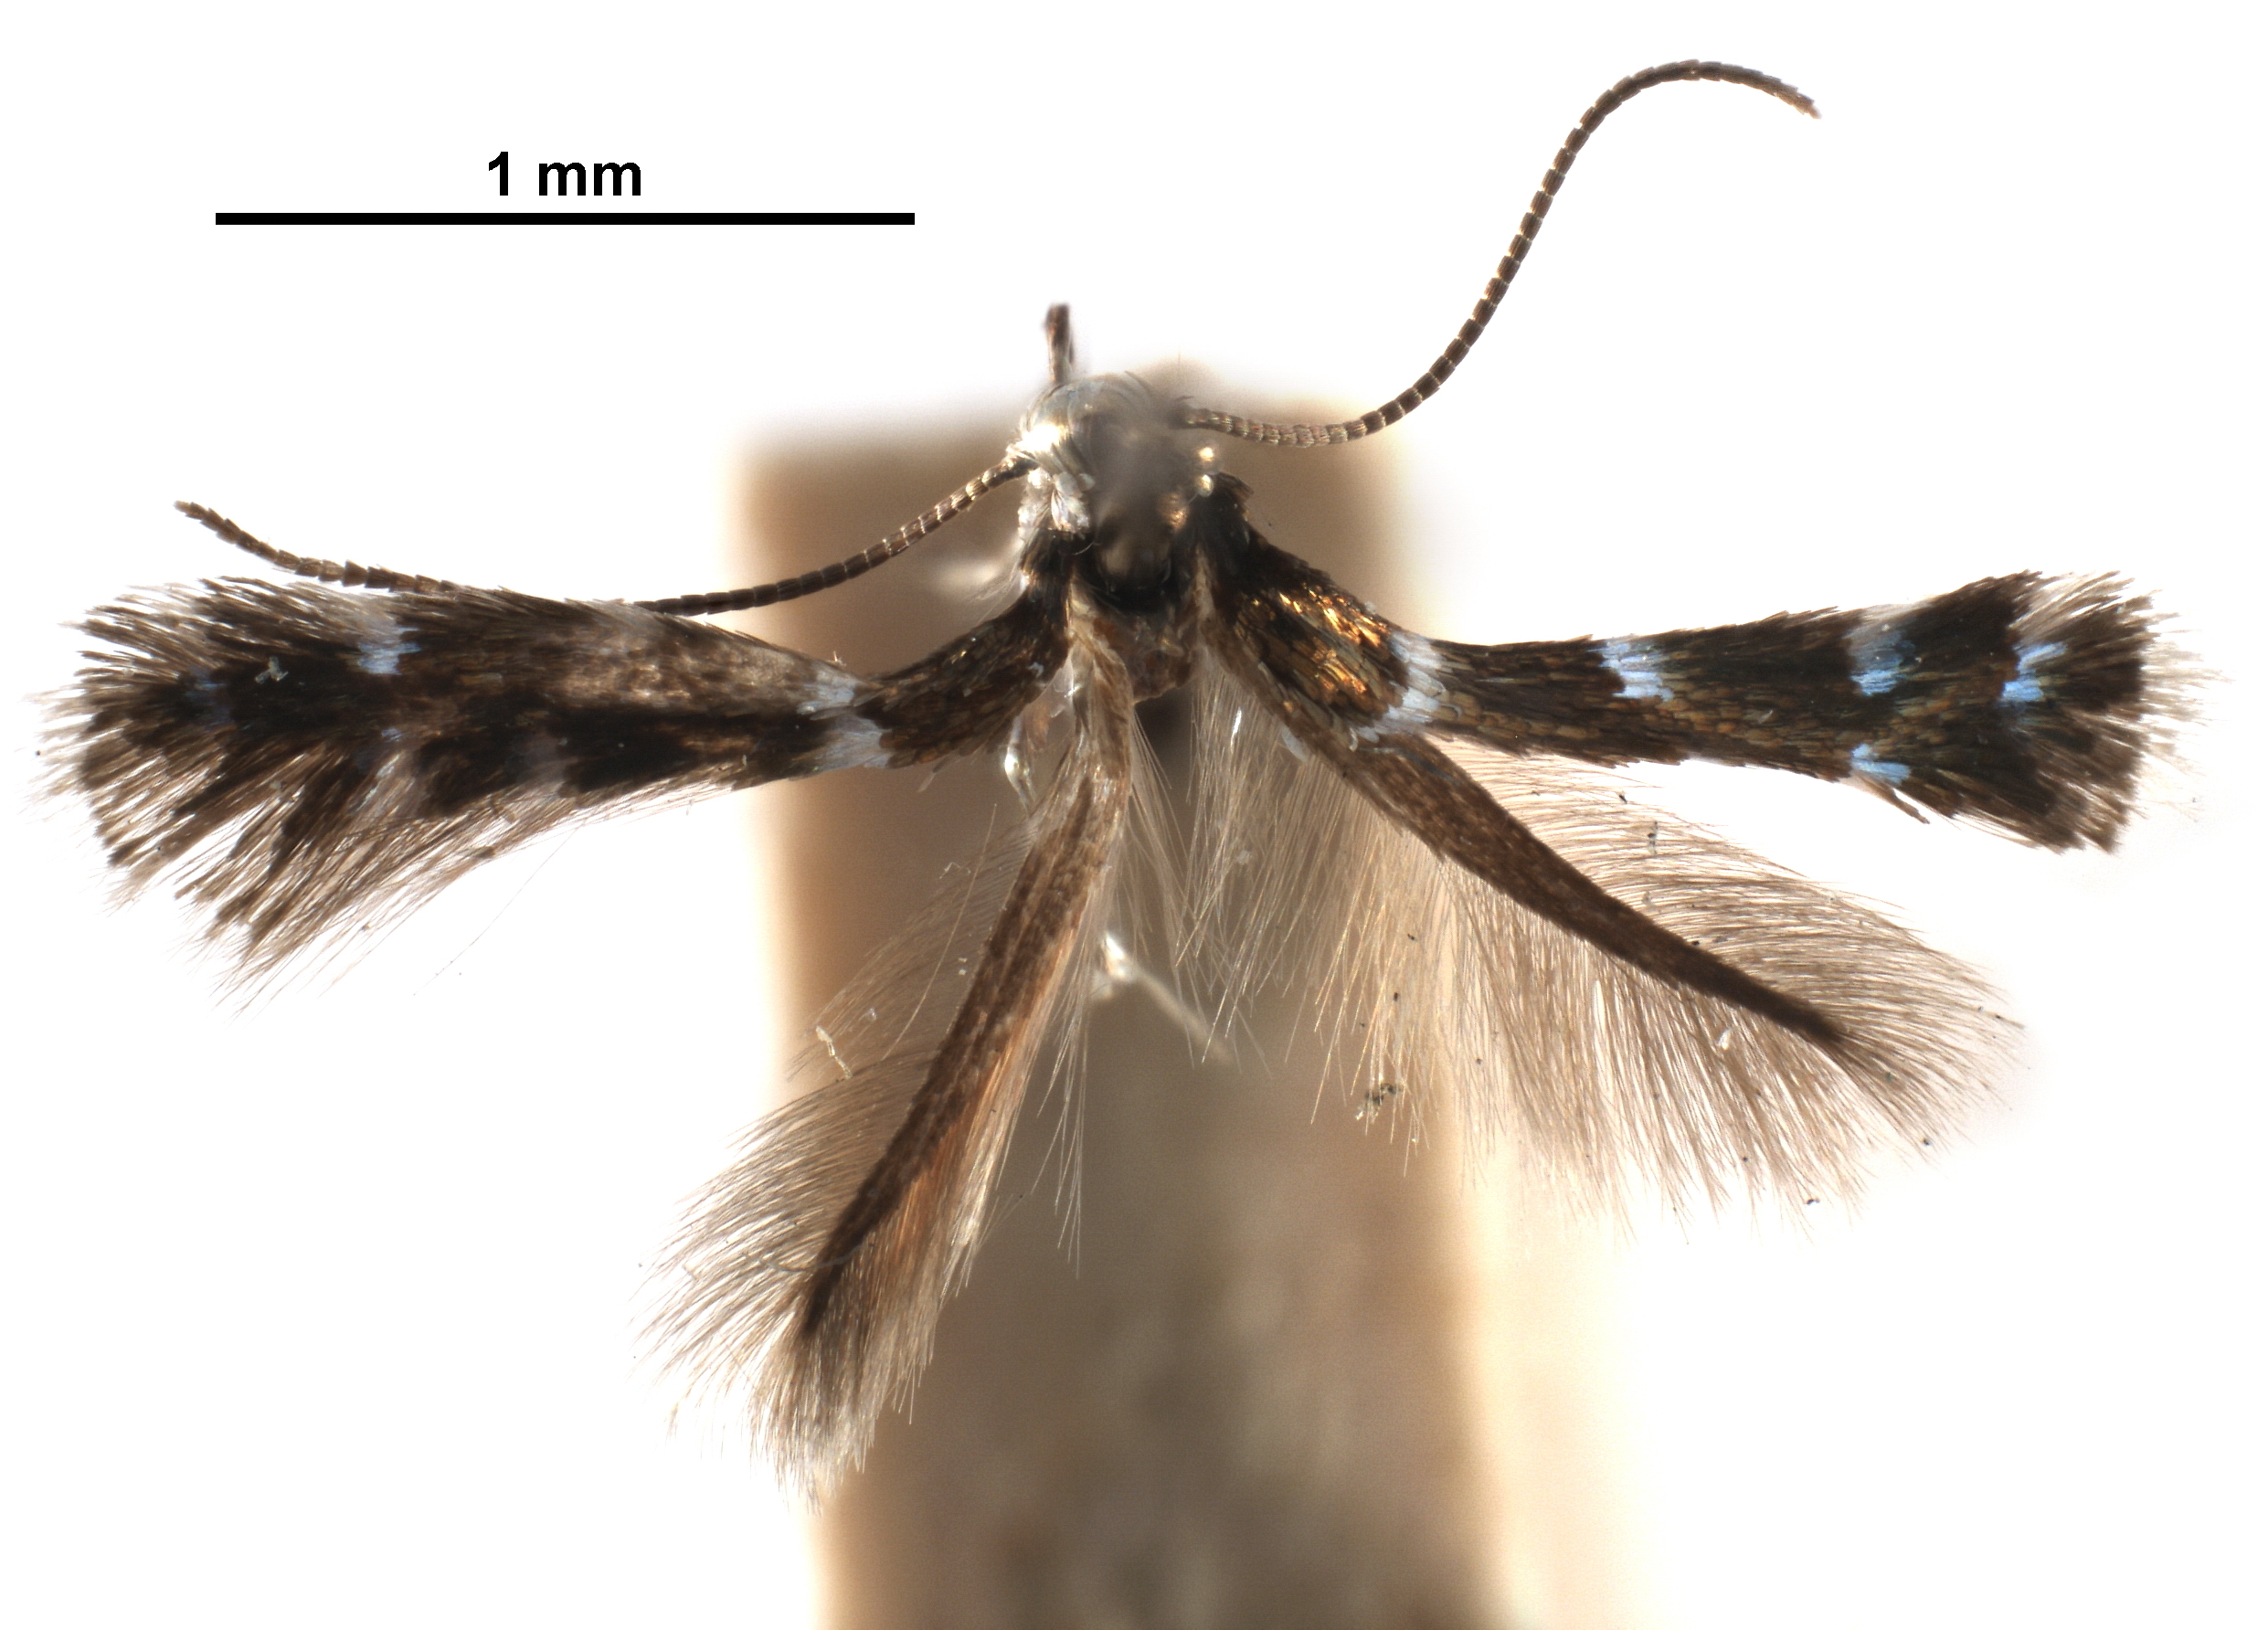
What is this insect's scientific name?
Marmara auratella
